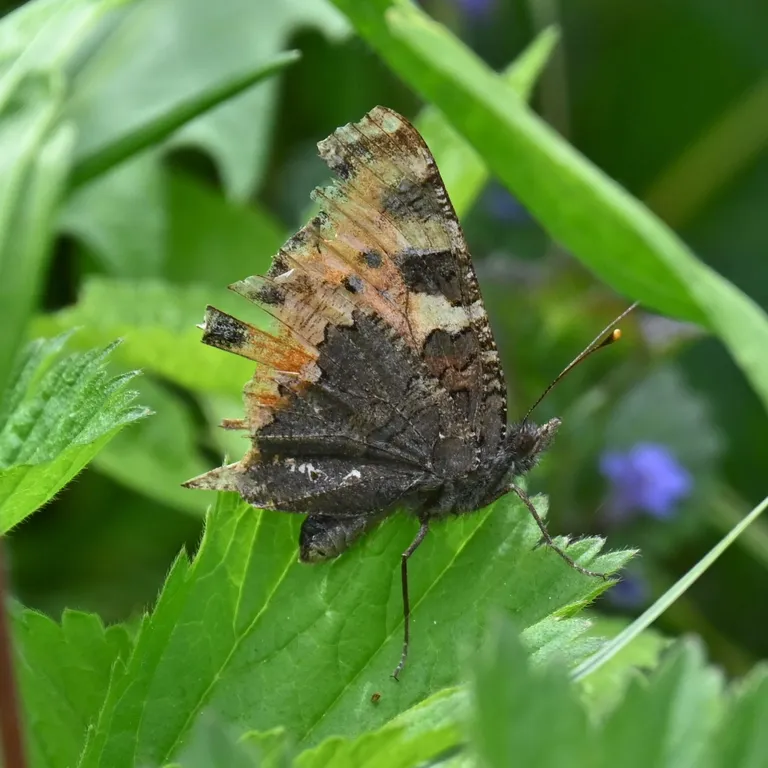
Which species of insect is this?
Aglais urticae
